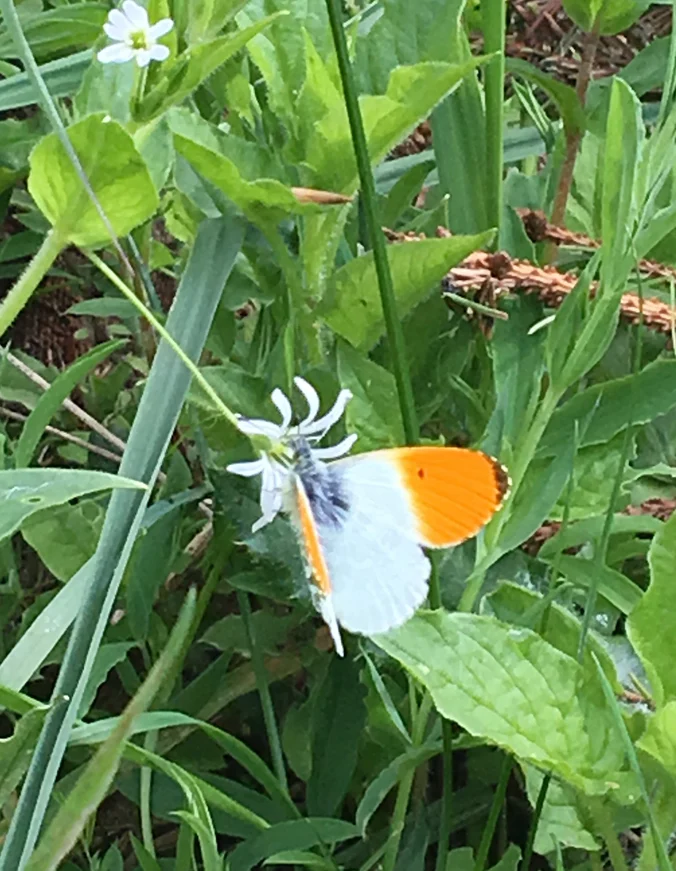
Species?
Anthocharis cardamines
